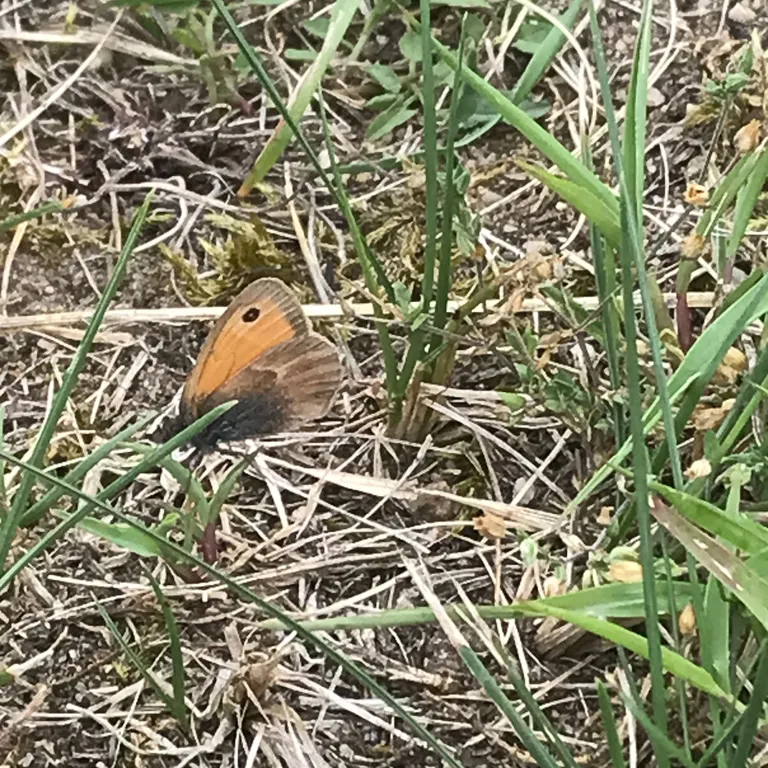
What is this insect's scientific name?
Coenonympha pamphilus
